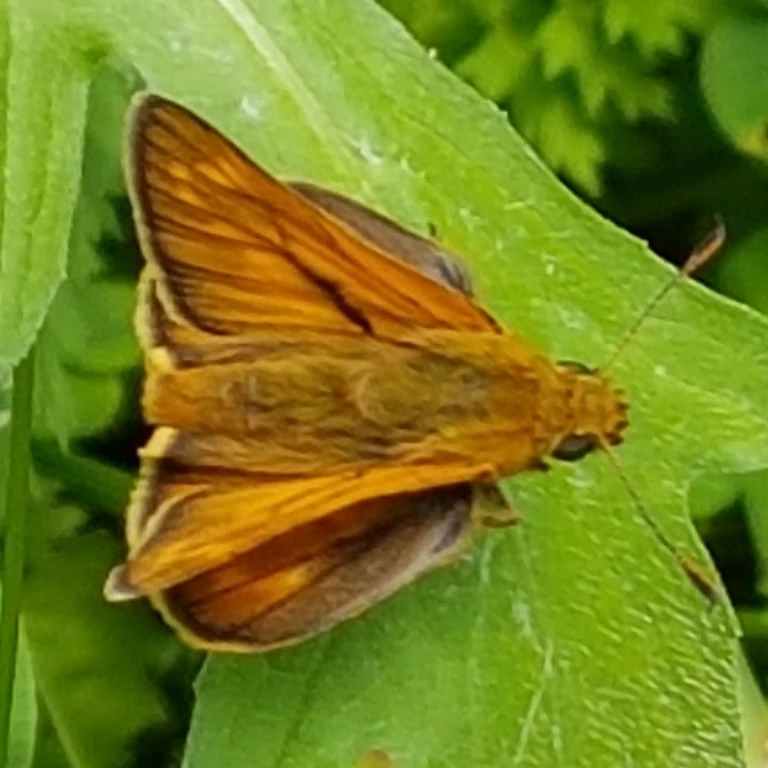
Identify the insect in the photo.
Ochlodes sylvanus (also Ochlodes venata)
